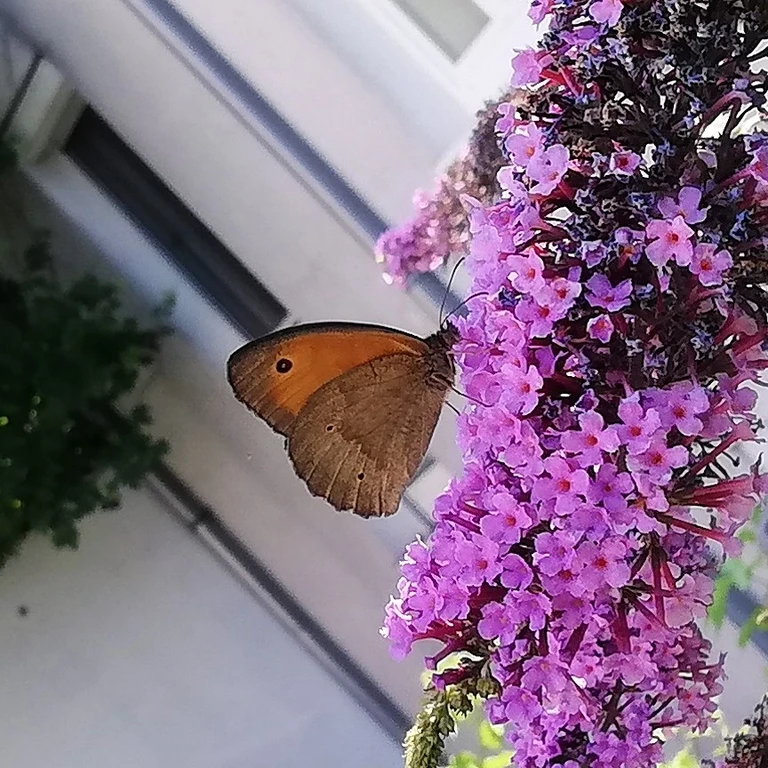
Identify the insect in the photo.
Maniola jurtina
